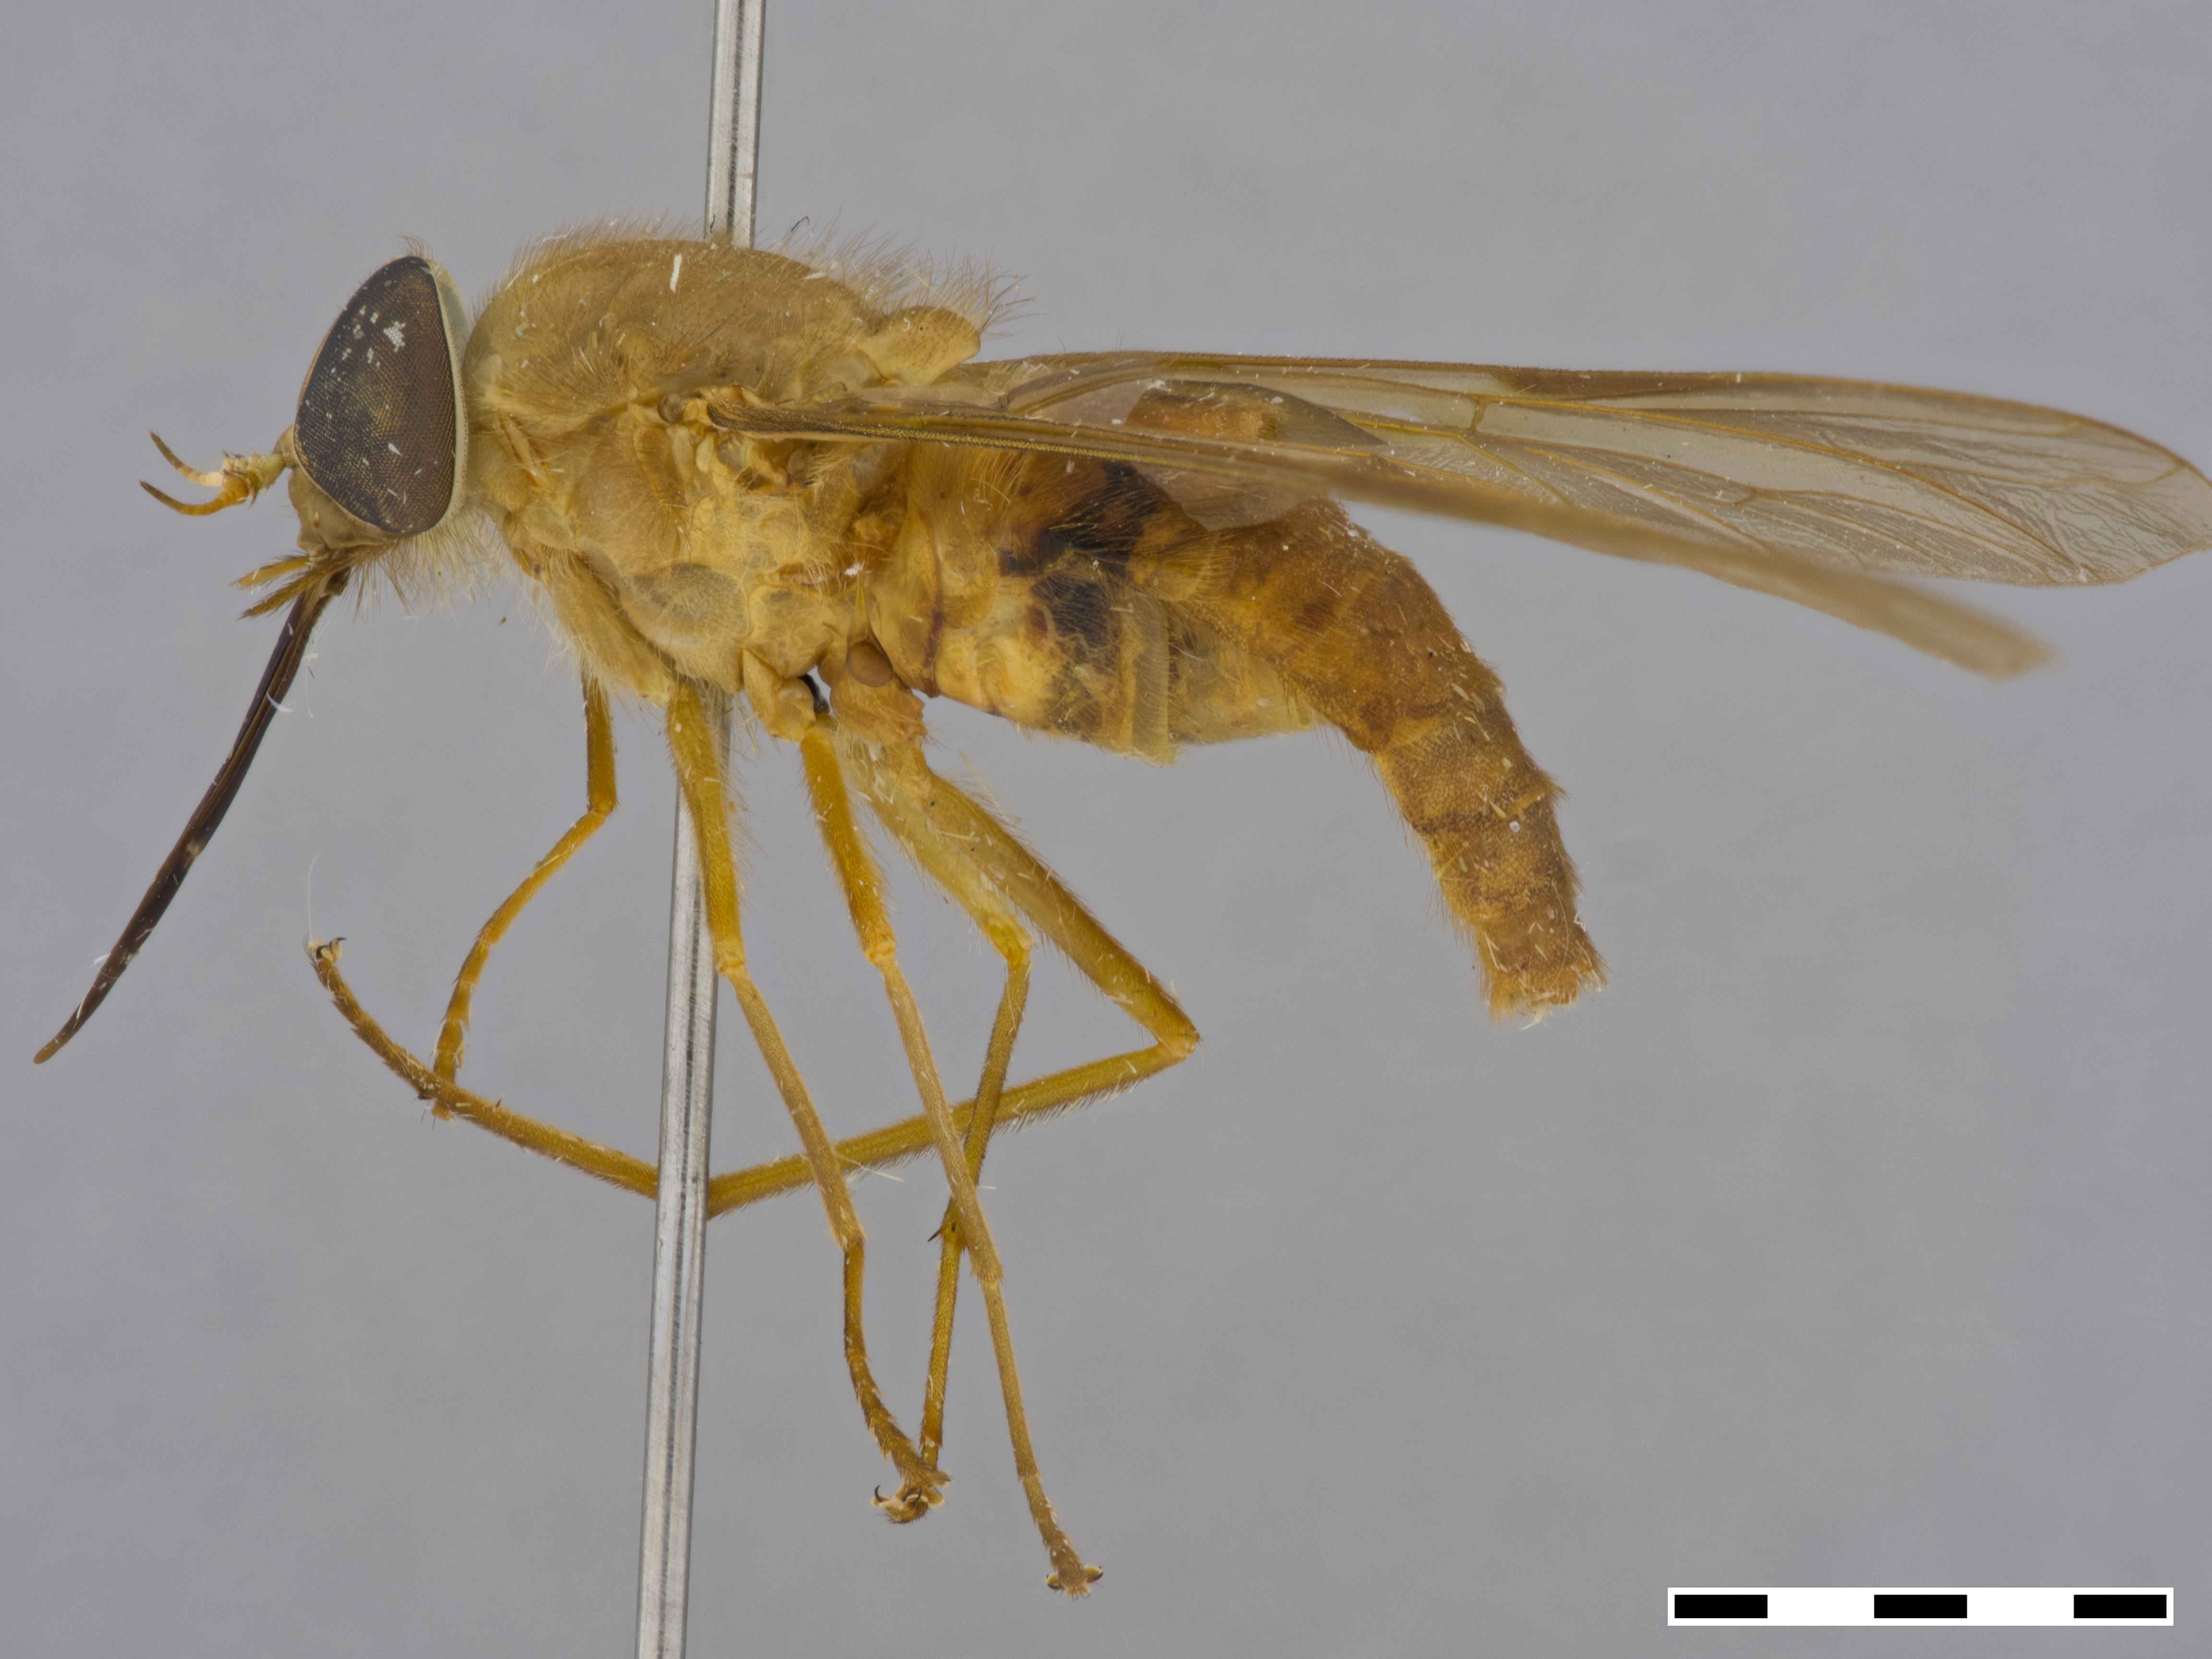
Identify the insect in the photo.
Mesopangonius philipi
